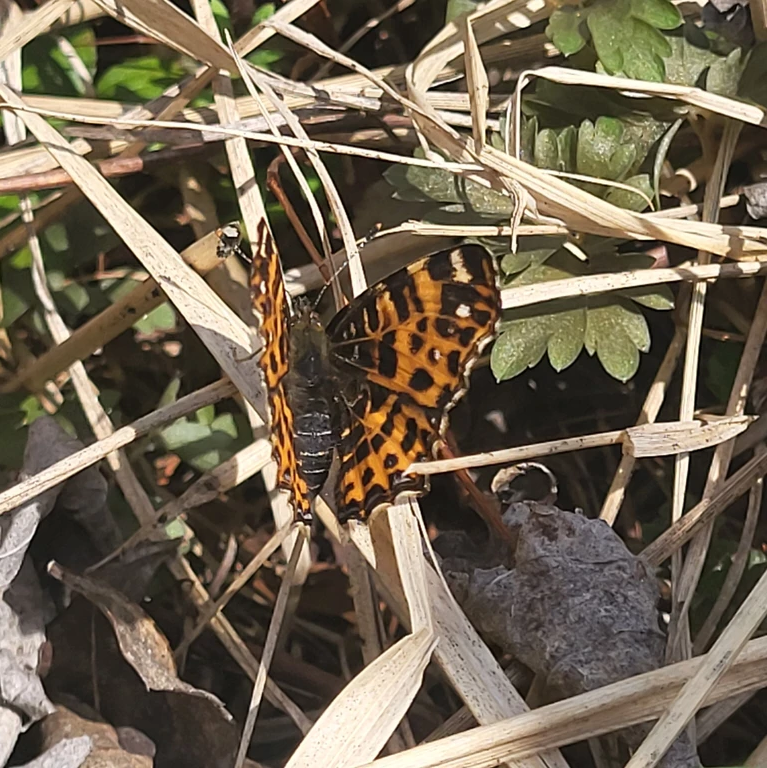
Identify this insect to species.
Araschnia levana
